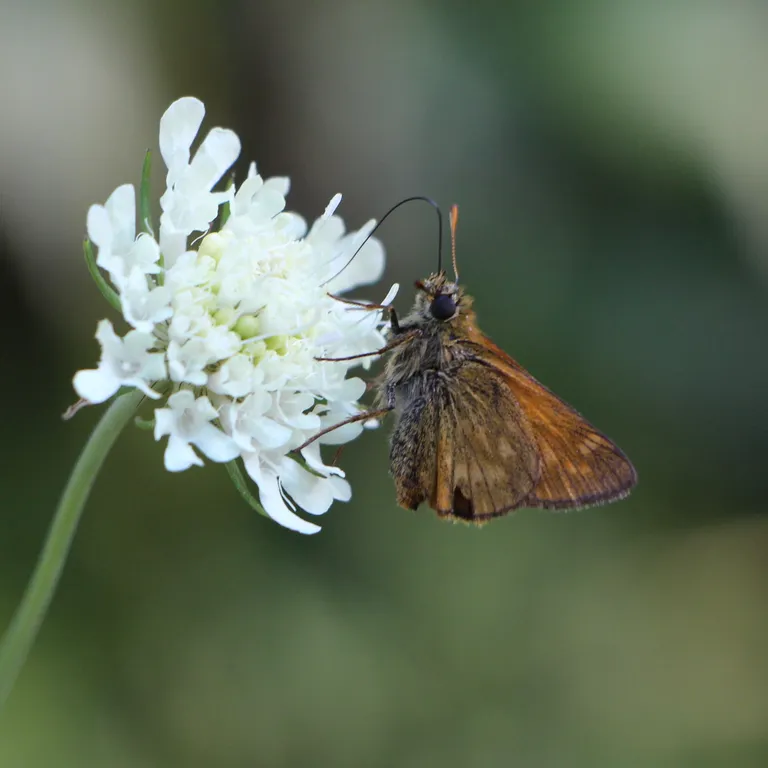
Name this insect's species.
Ochlodes sylvanus (also Ochlodes venata)
